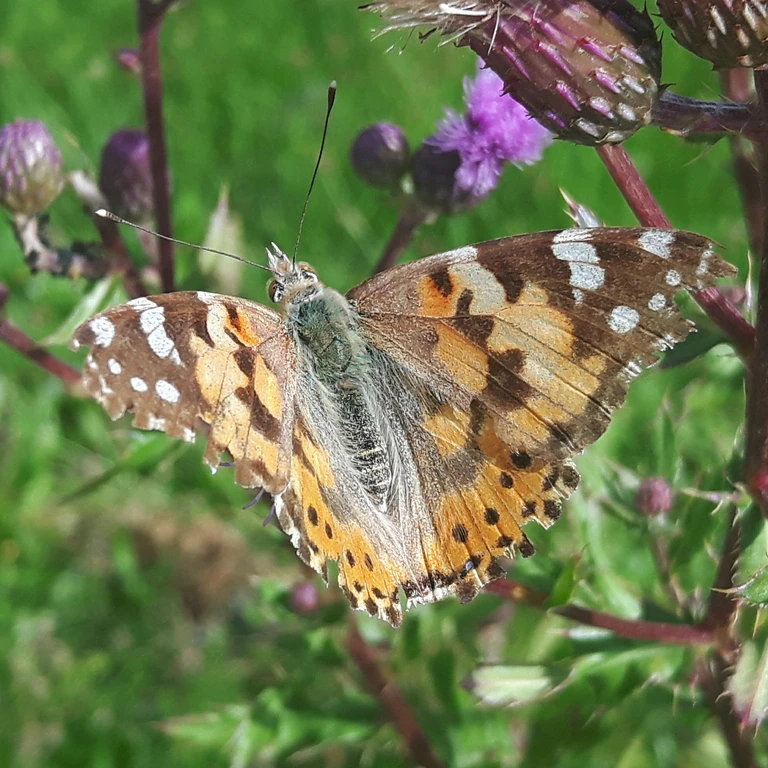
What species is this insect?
Vanessa cardui
